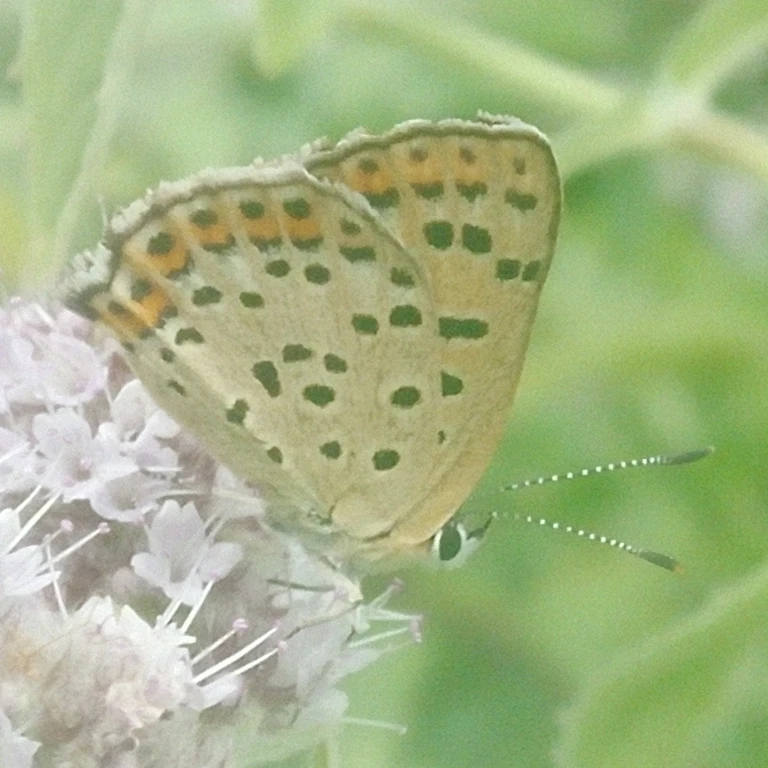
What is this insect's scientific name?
Lycaena tityrus (also Loweia tityrus)
